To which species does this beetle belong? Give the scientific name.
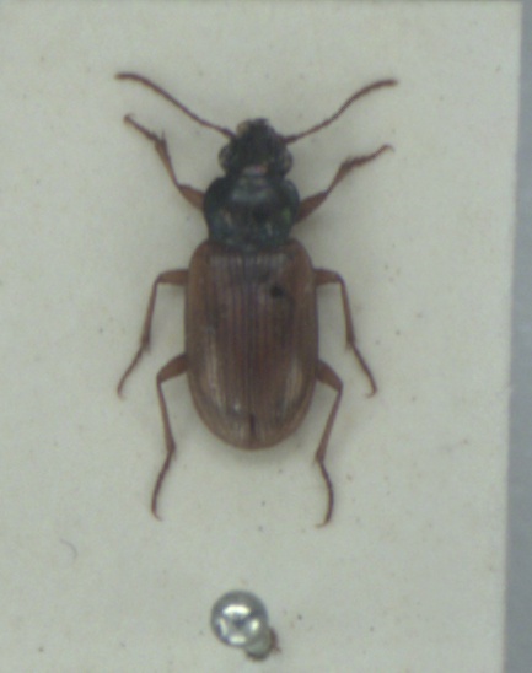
Pogonus luridipennis
